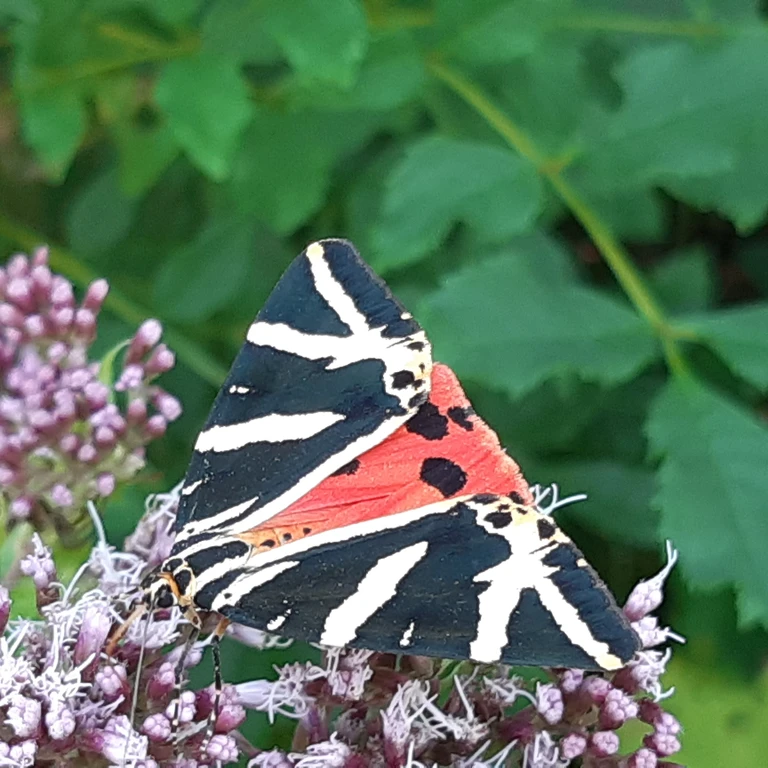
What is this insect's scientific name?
Euplagia quadripunctaria
